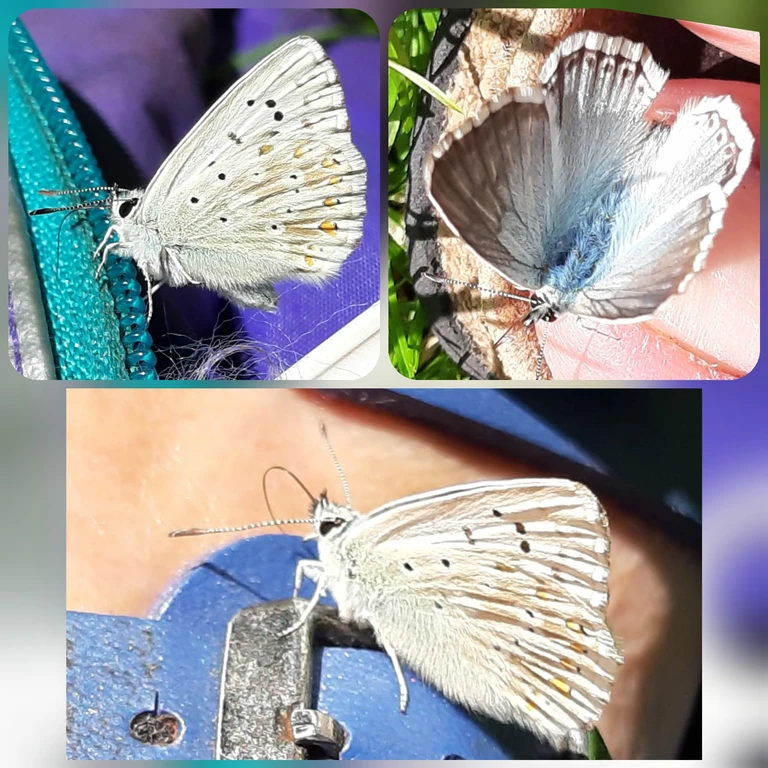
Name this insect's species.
Lysandra coridon
